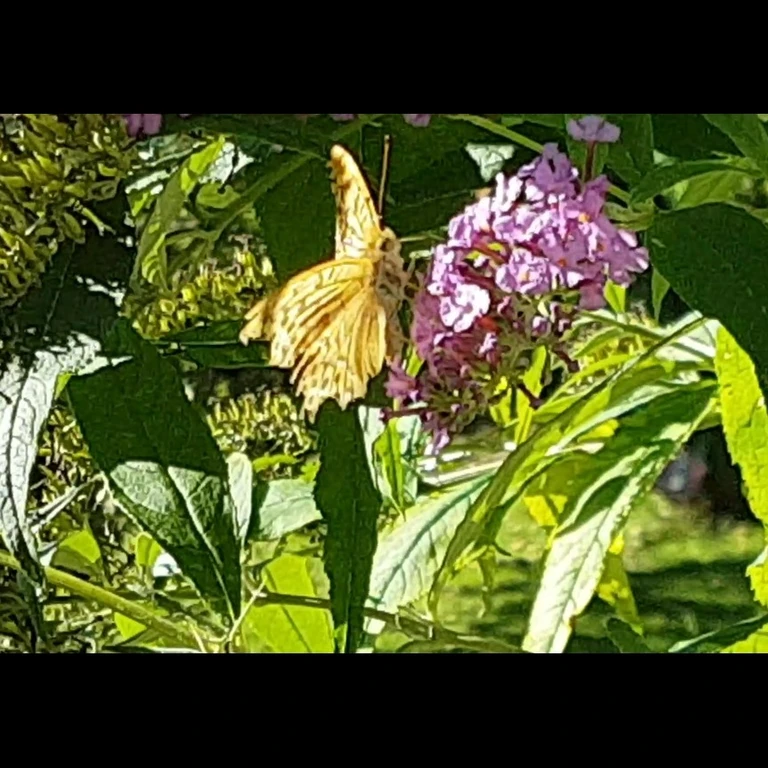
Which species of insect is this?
Argynnis paphia
